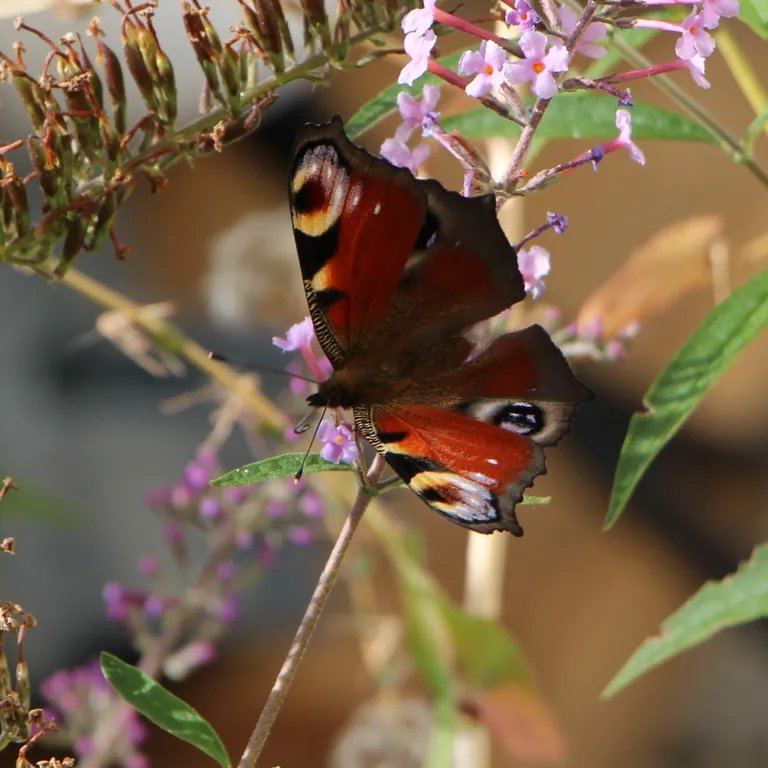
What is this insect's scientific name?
Aglais io
